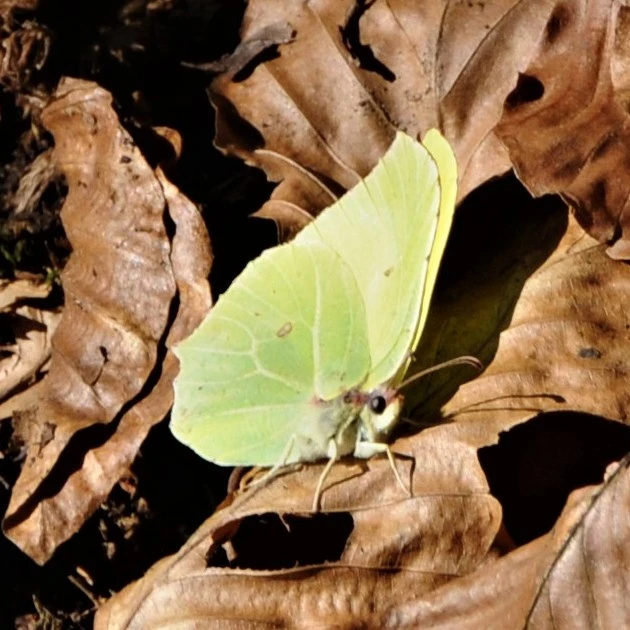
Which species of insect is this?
Gonepteryx rhamni
